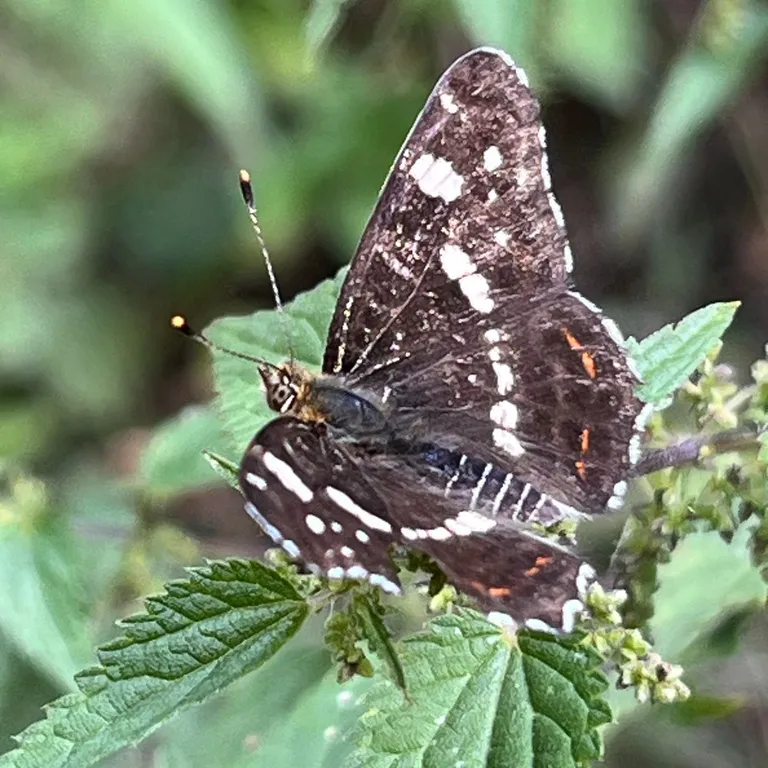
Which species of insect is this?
Araschnia levana
